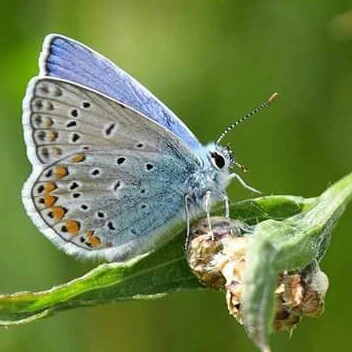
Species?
Polyommatus icarus
